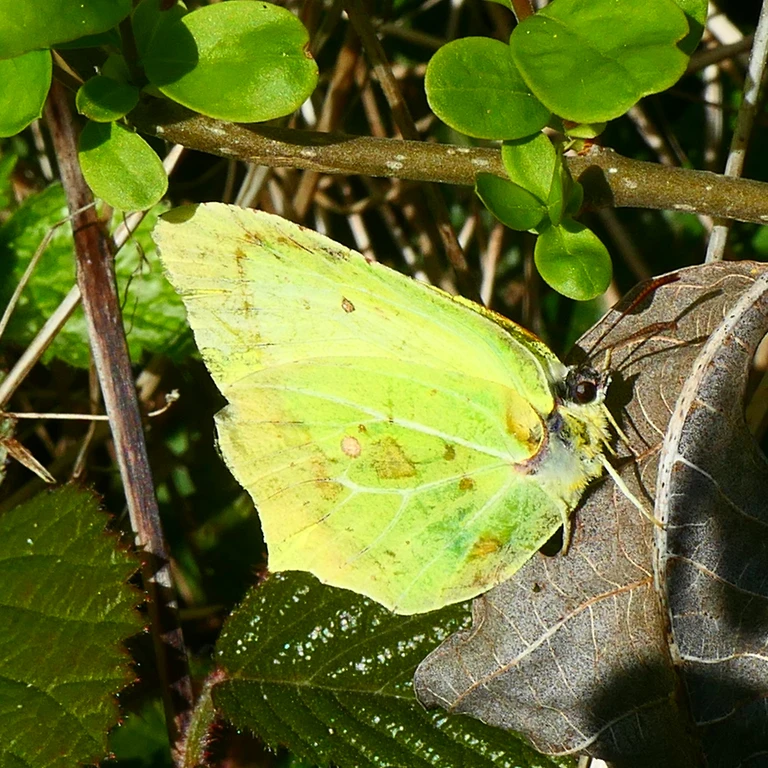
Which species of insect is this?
Gonepteryx rhamni
